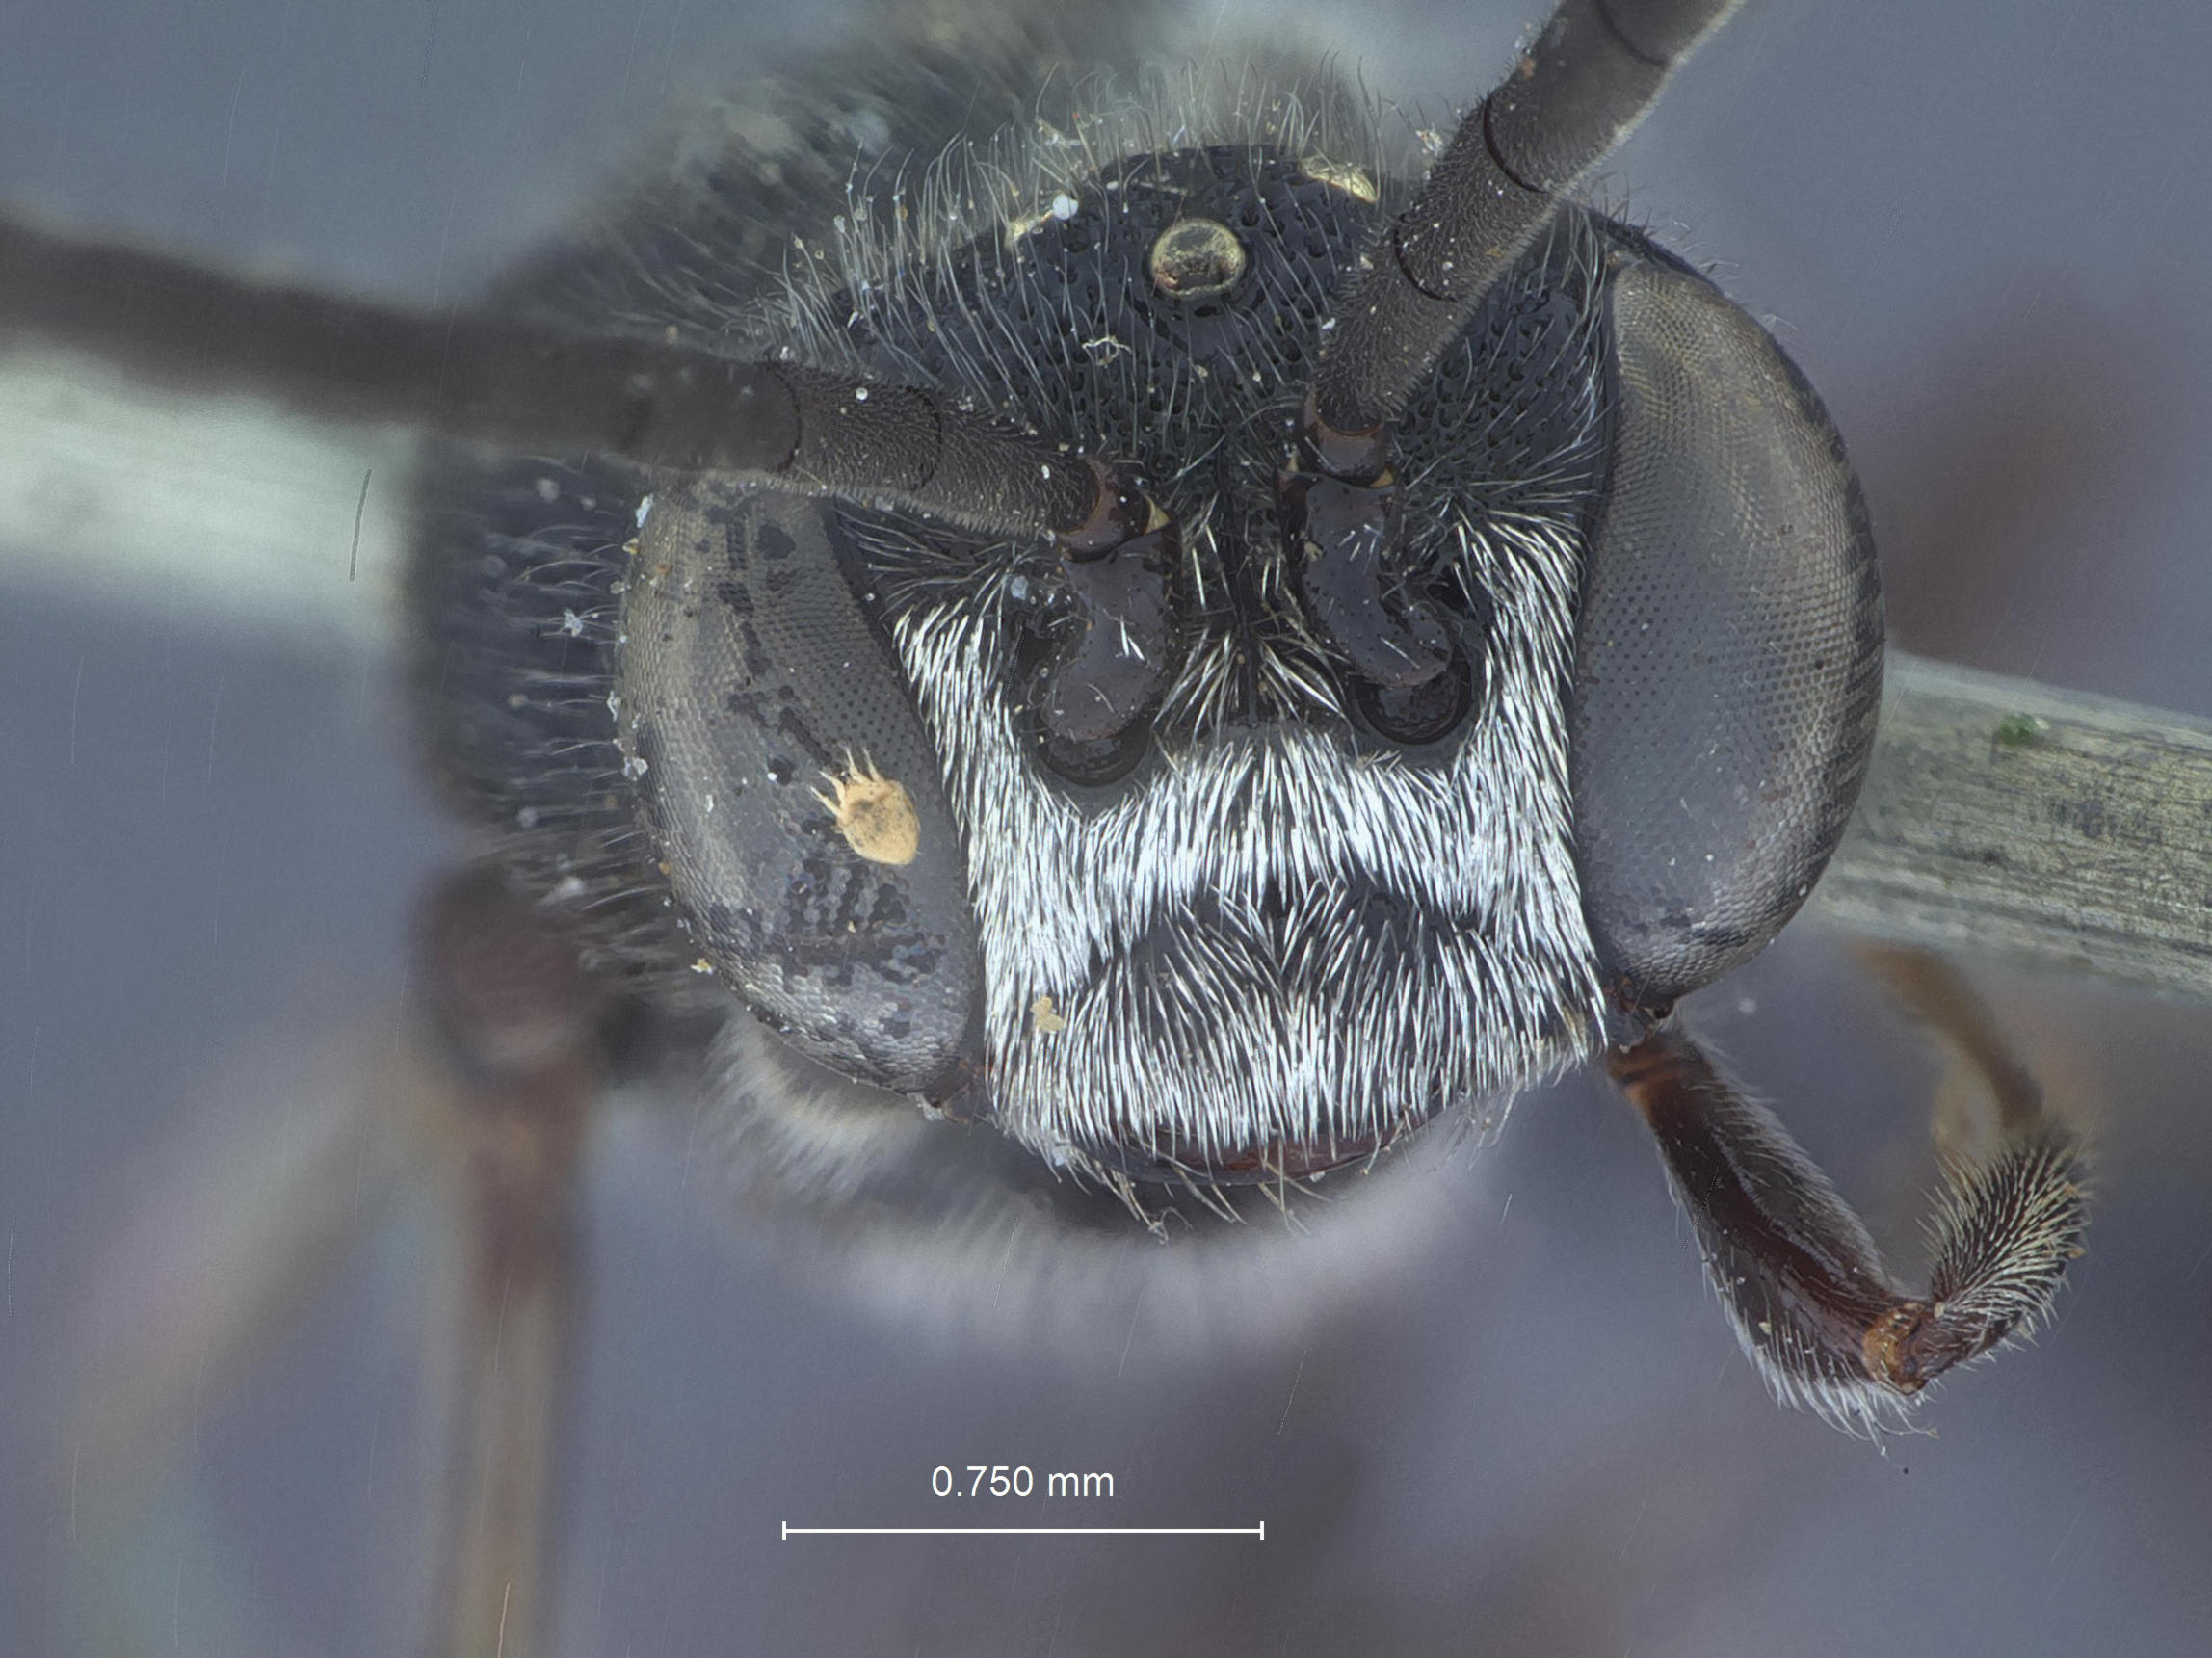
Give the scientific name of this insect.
Psen unifasciculata
